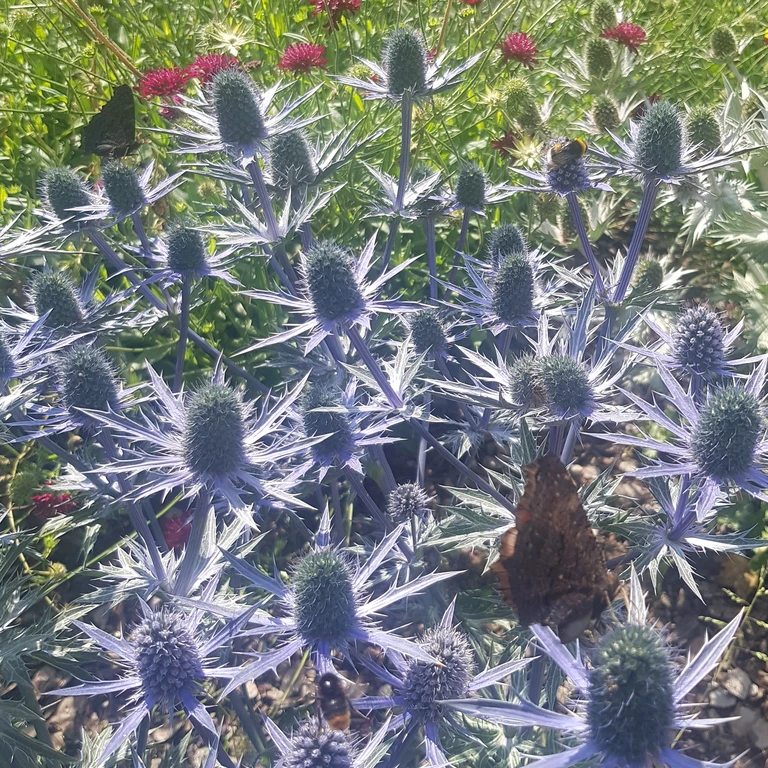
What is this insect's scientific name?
Aglais io
